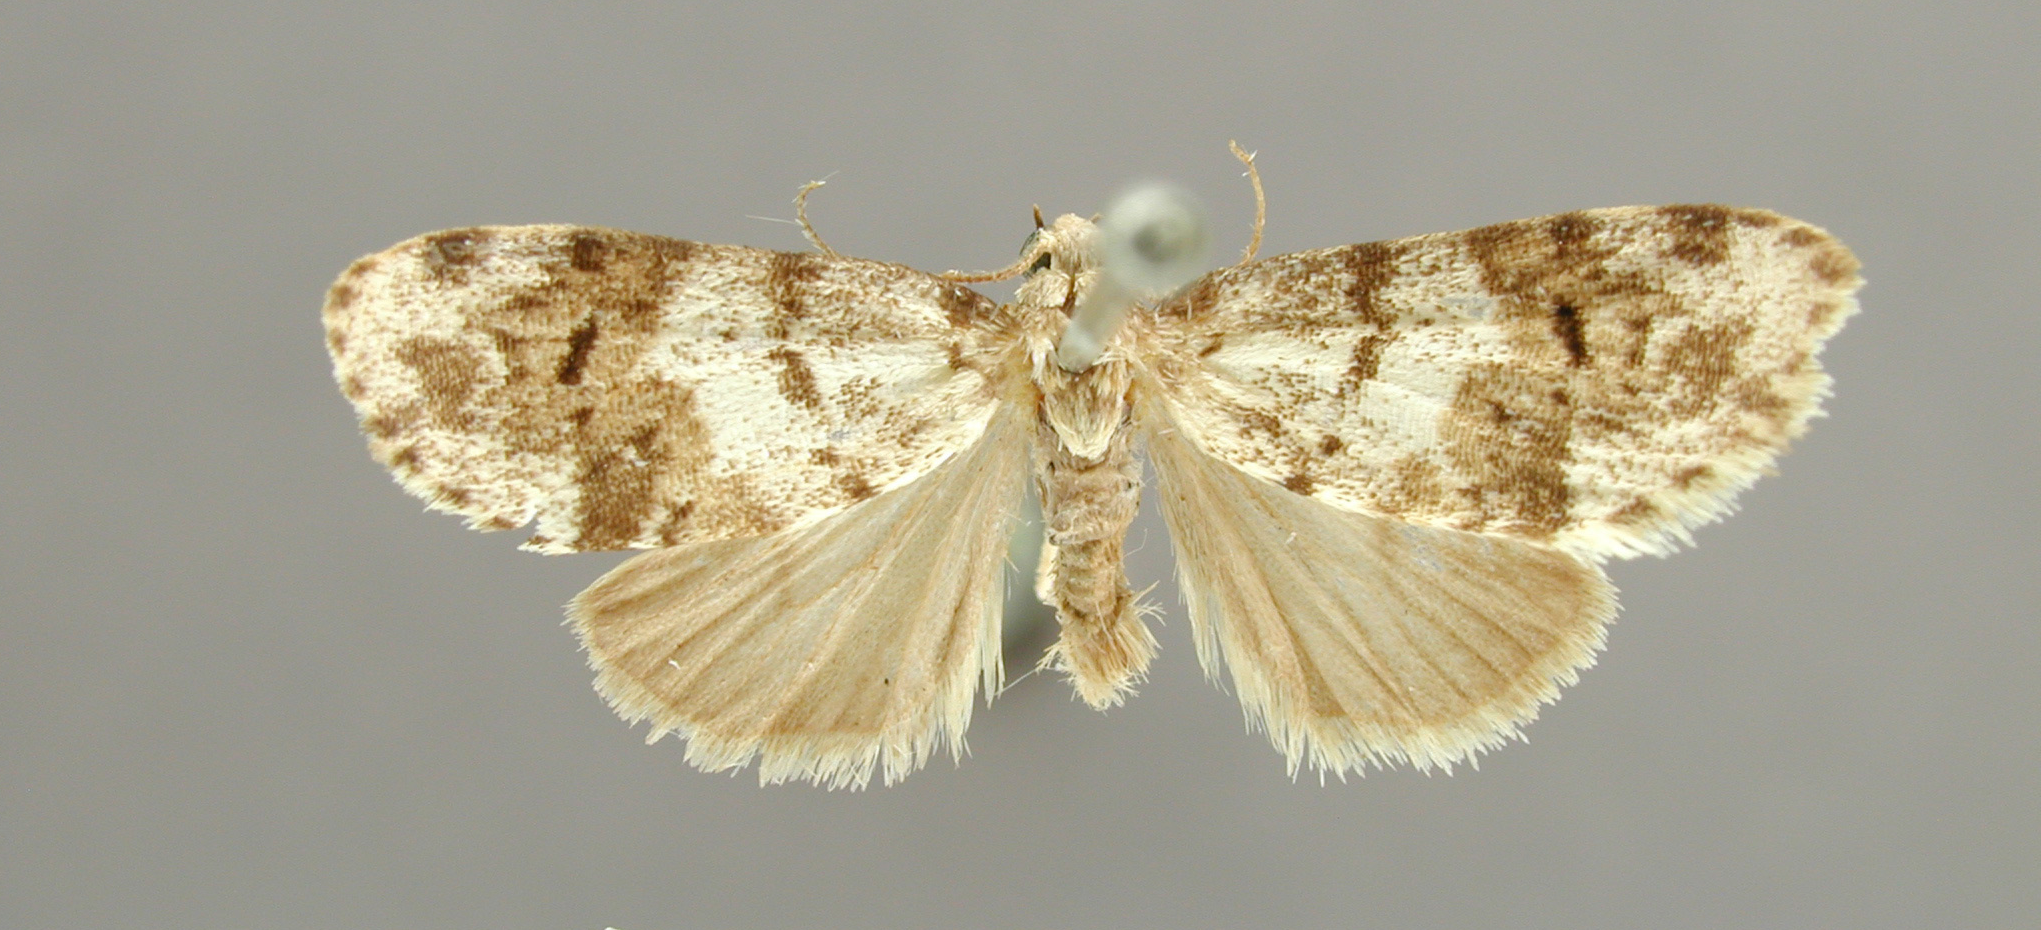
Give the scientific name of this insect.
Clemensia mucida
